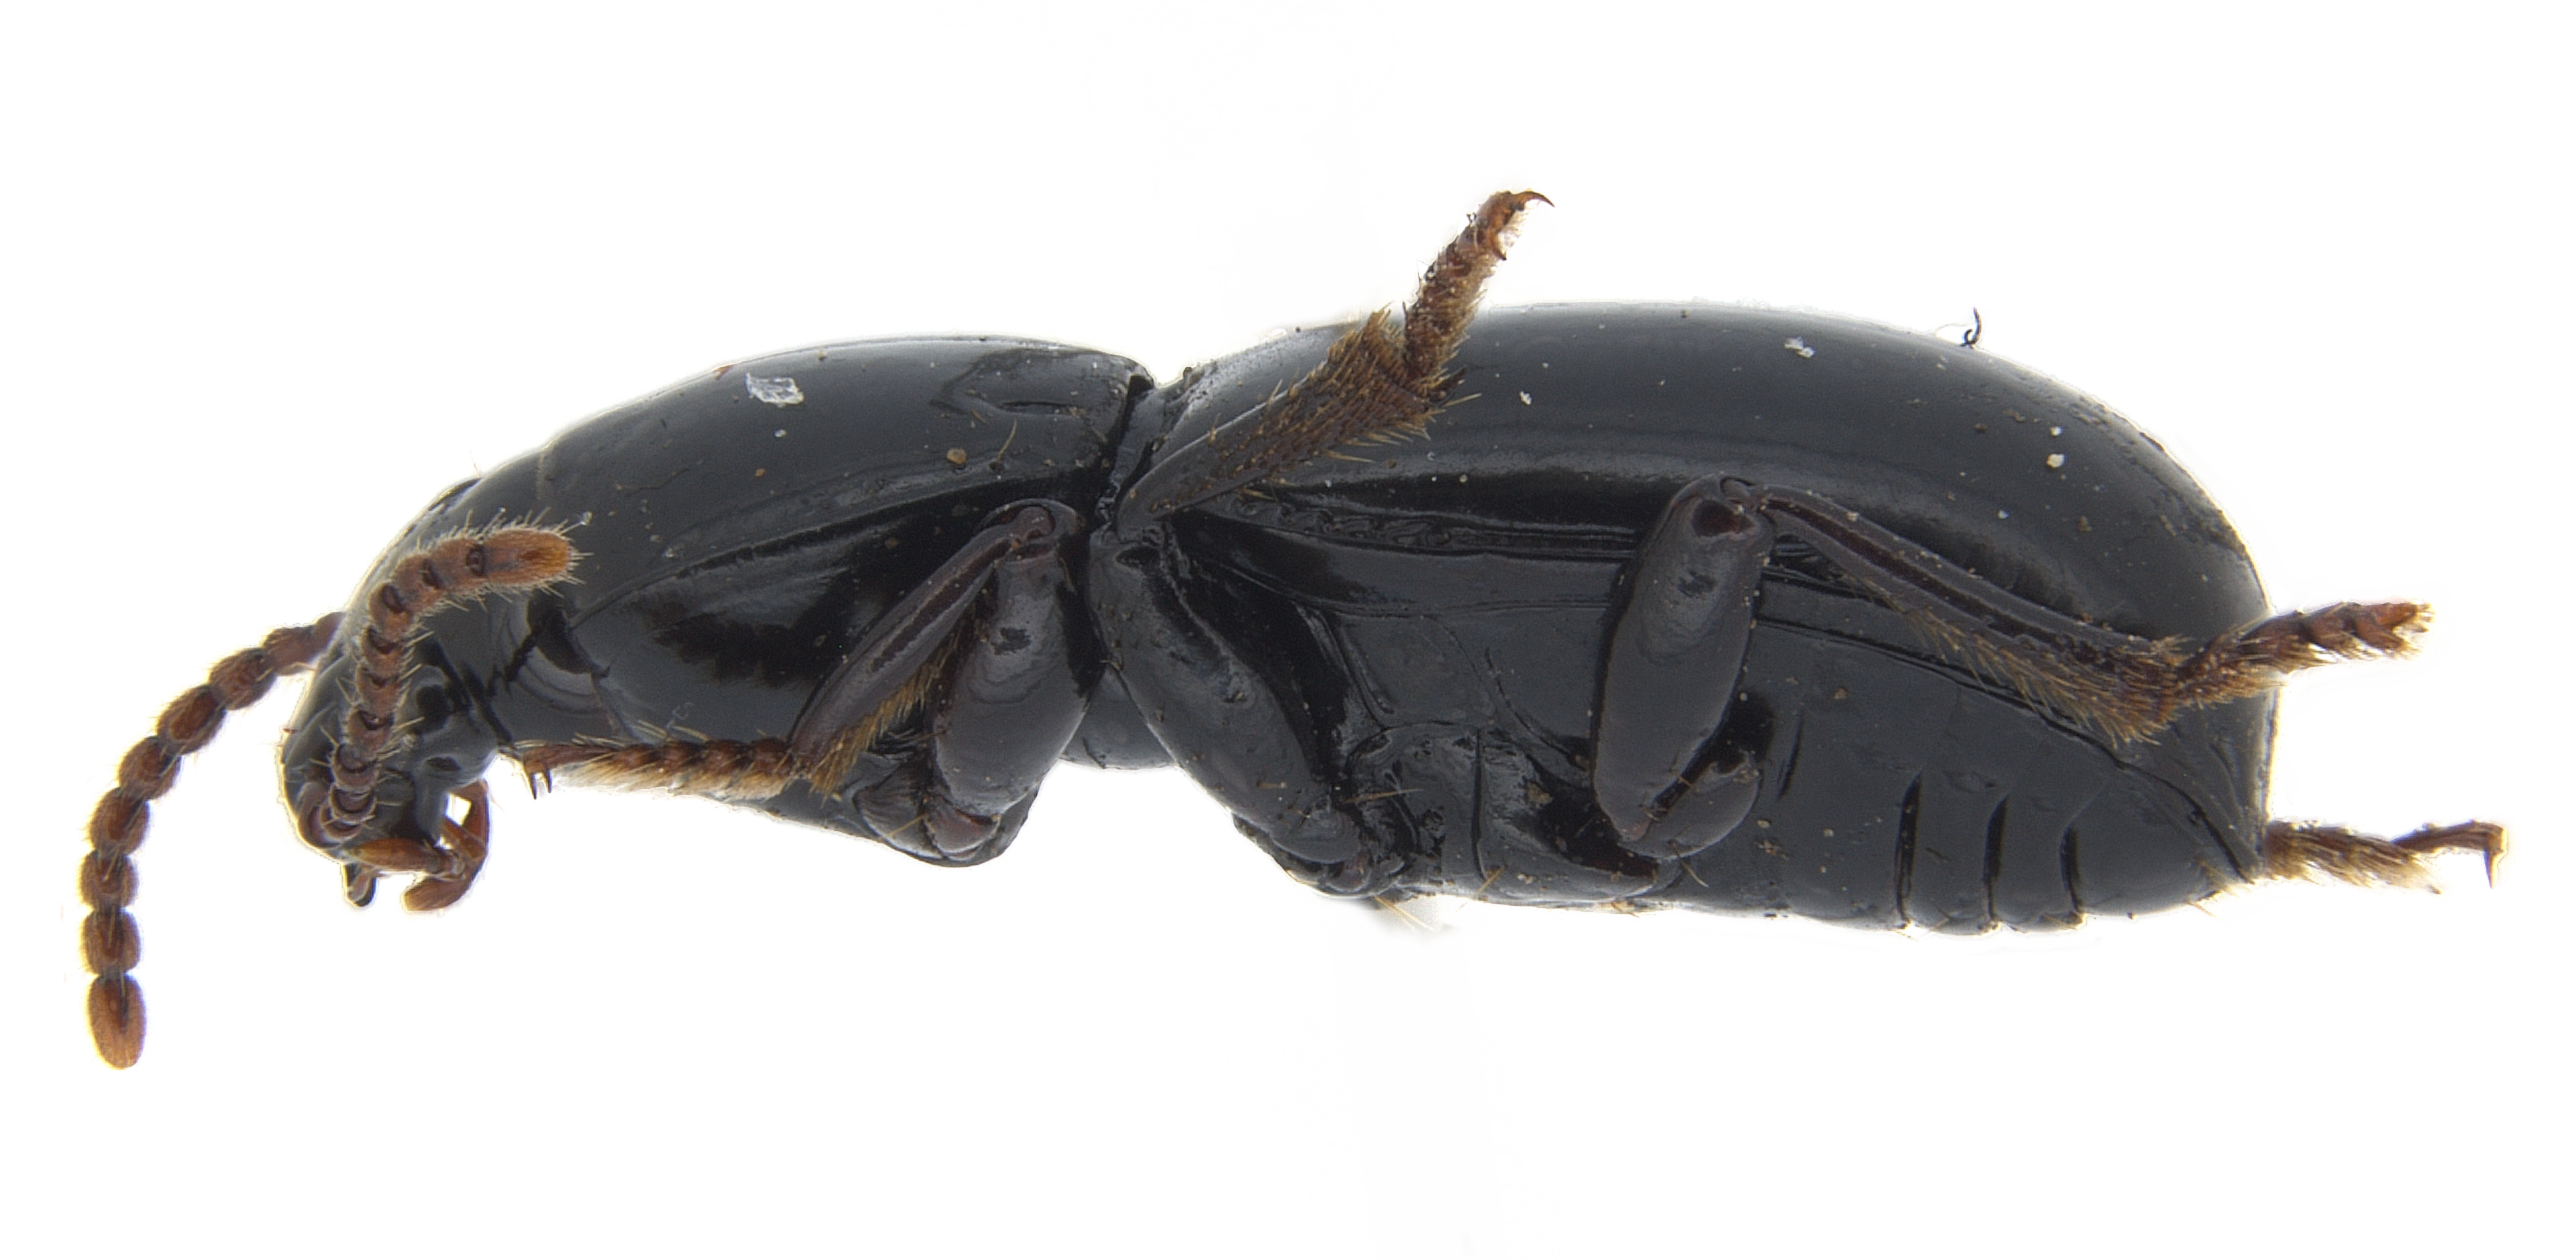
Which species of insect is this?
Eripus globipennis
